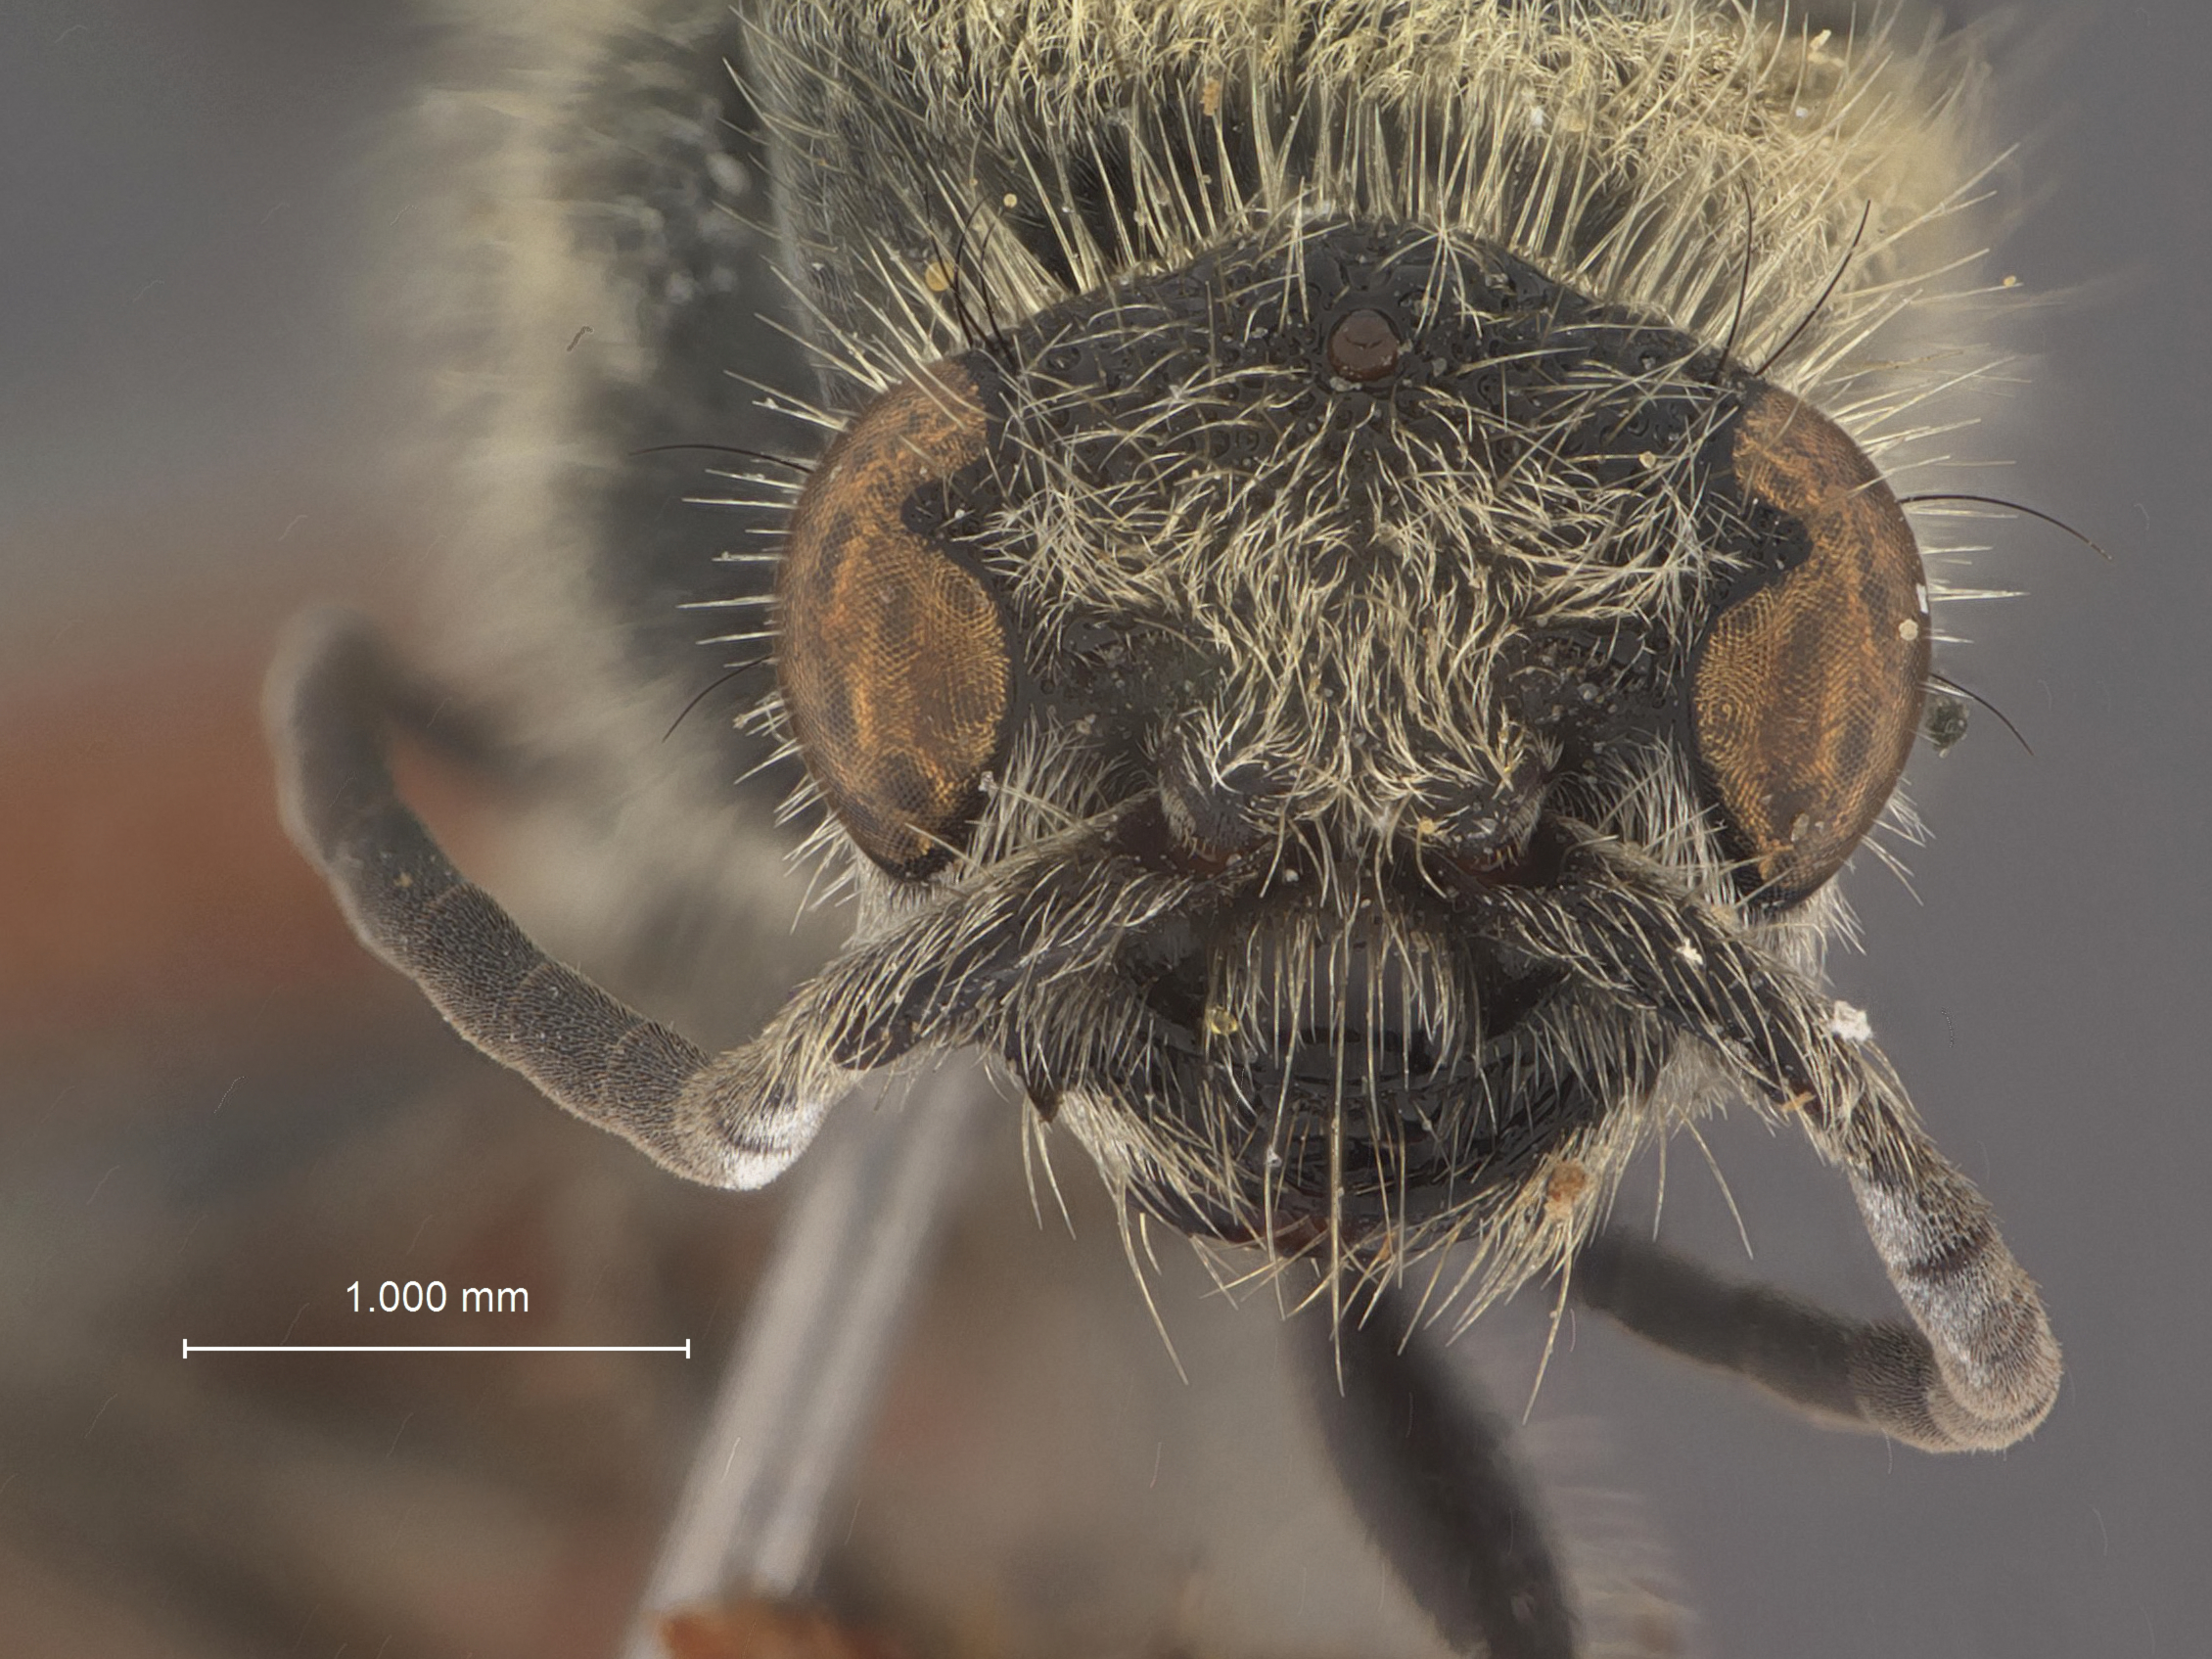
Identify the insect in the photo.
Trogaspidia yuliensis
